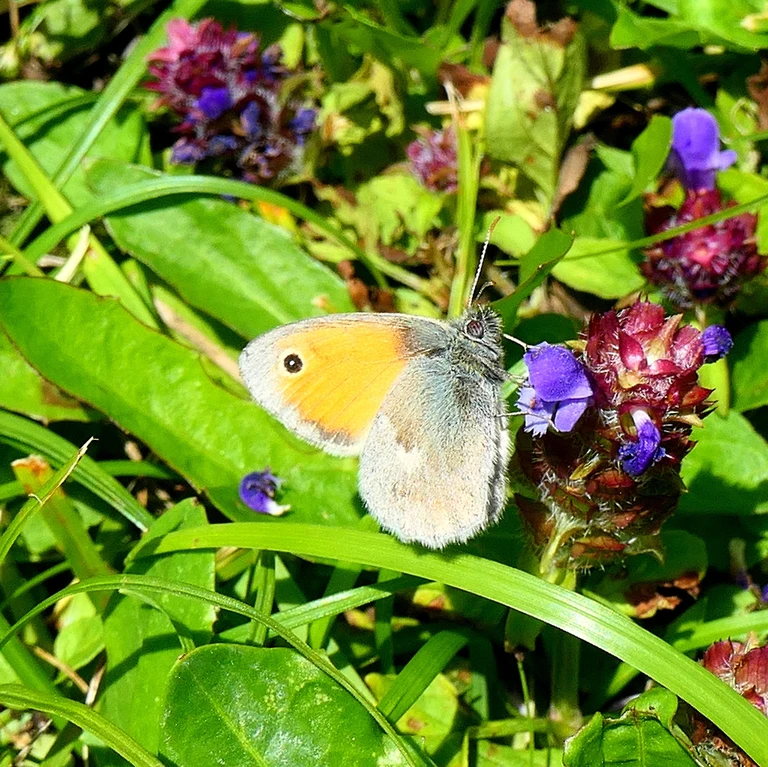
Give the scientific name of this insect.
Coenonympha pamphilus
